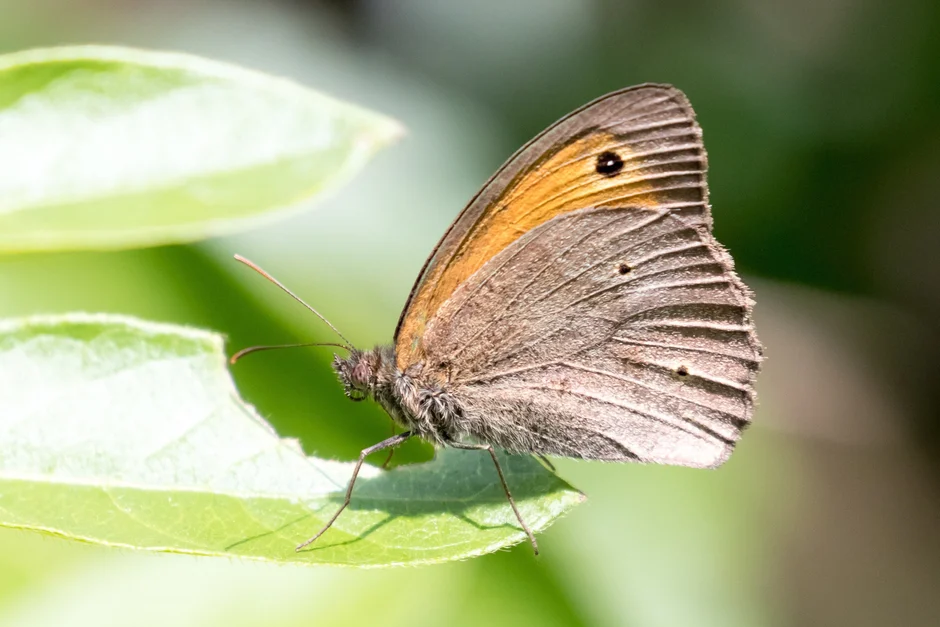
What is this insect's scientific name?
Maniola jurtina
